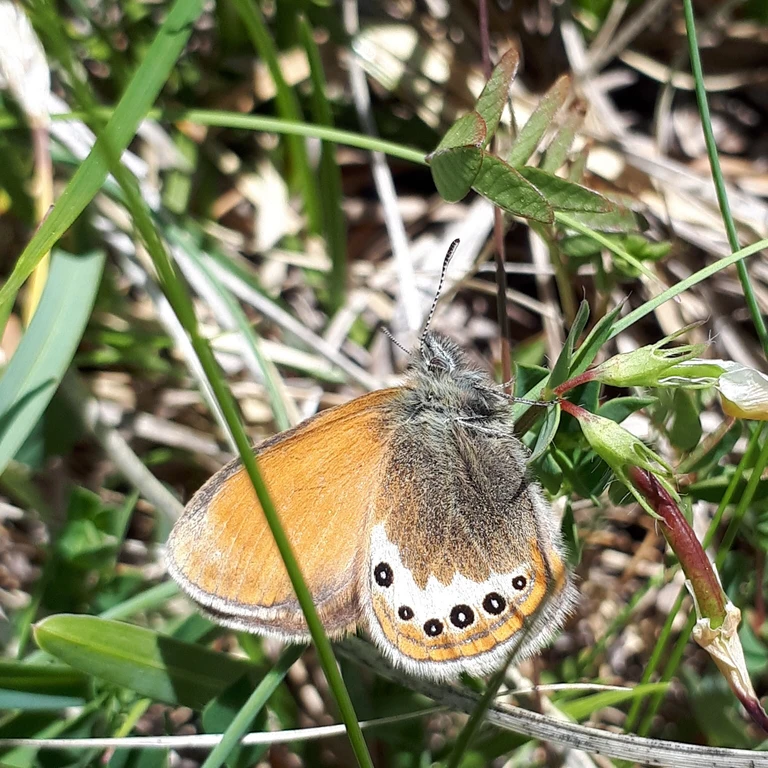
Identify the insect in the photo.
Coenonympha gardetta
